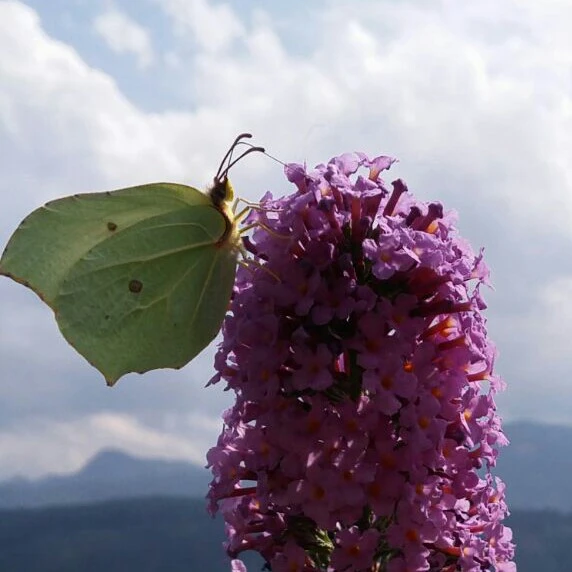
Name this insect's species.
Gonepteryx rhamni
